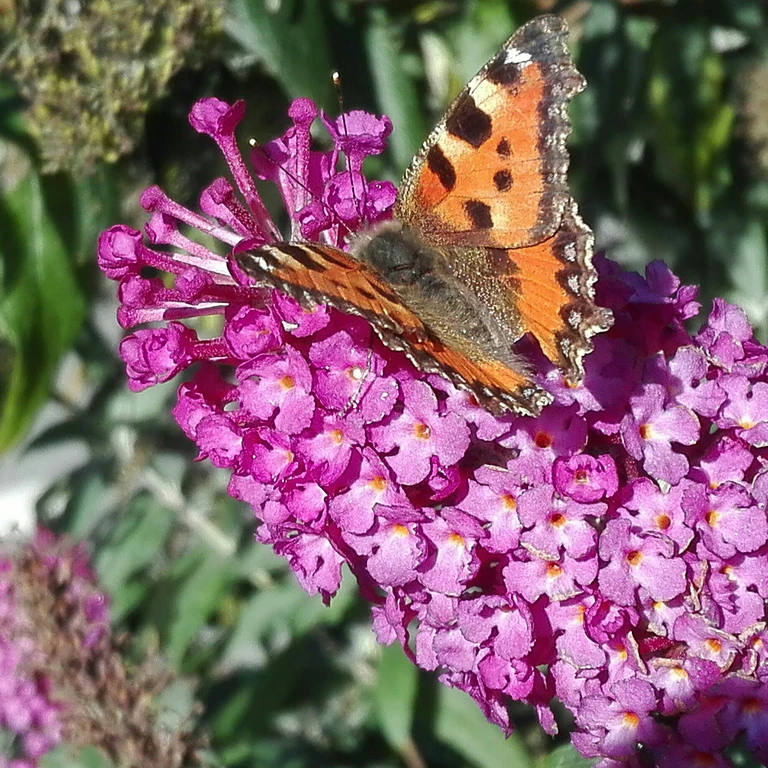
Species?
Aglais urticae
